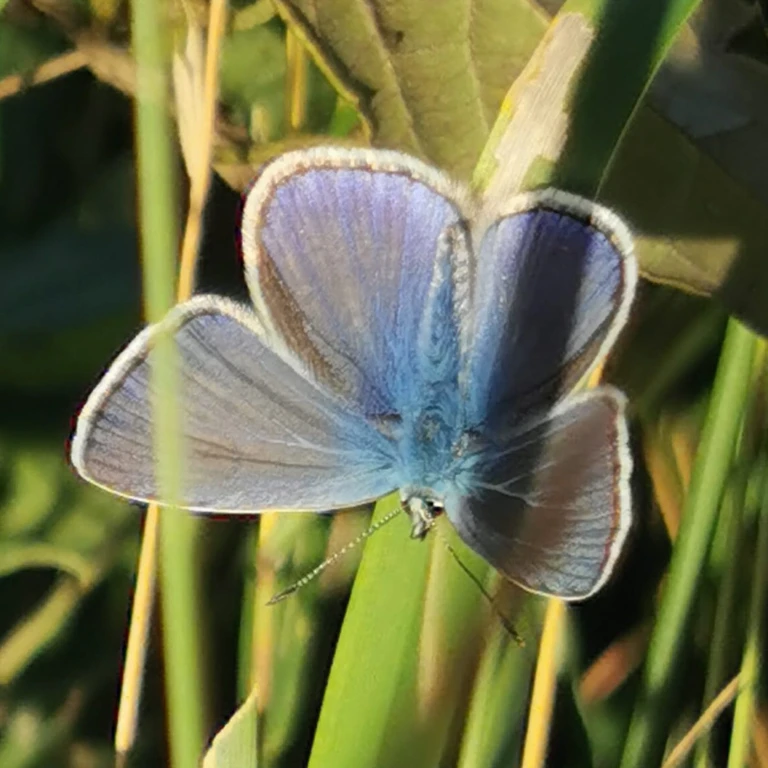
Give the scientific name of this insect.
Polyommatus icarus
